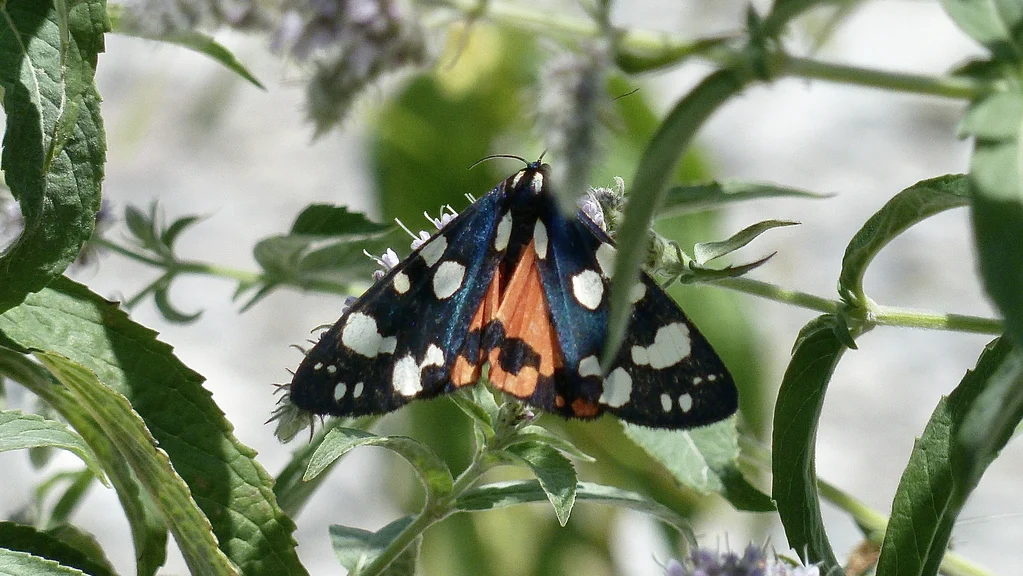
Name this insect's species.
Callimorpha dominula
